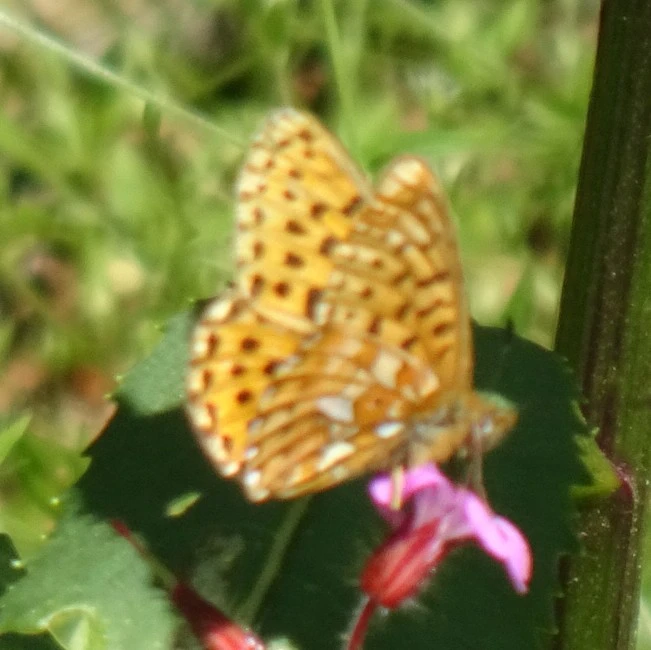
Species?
Boloria euphrosyne (also Clossiana euphrosyne)
